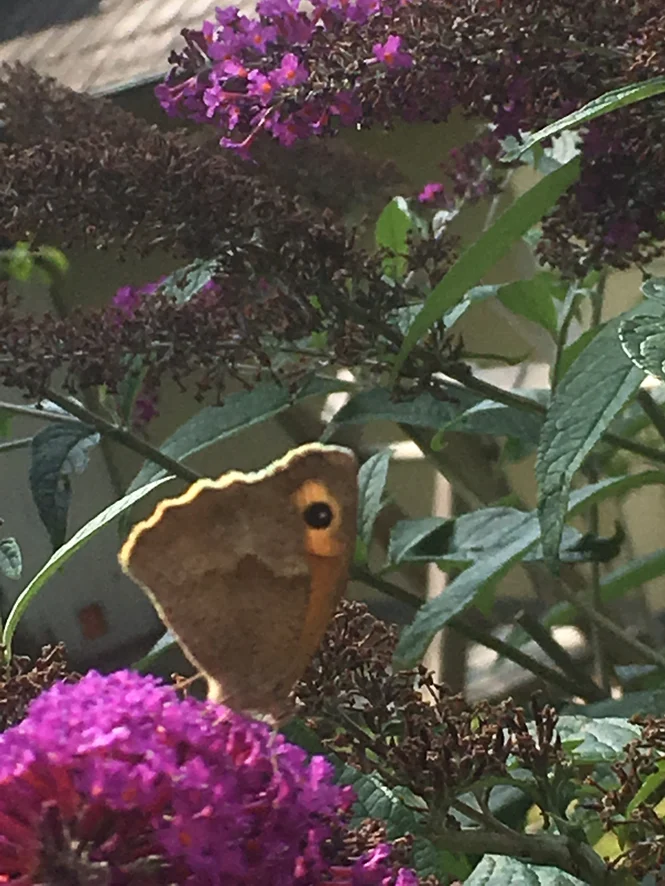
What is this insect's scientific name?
Maniola jurtina
